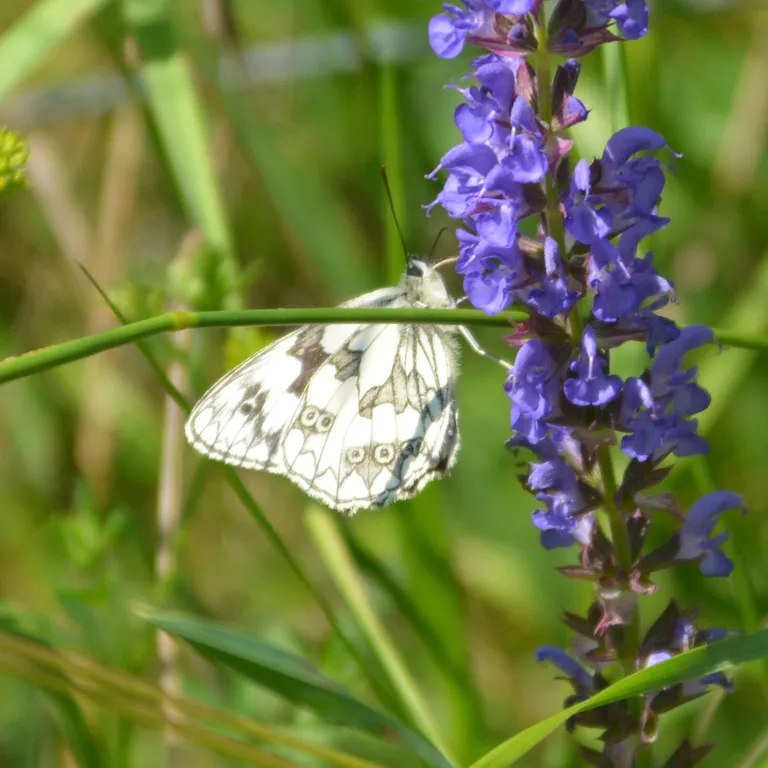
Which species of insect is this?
Melanargia galathea
